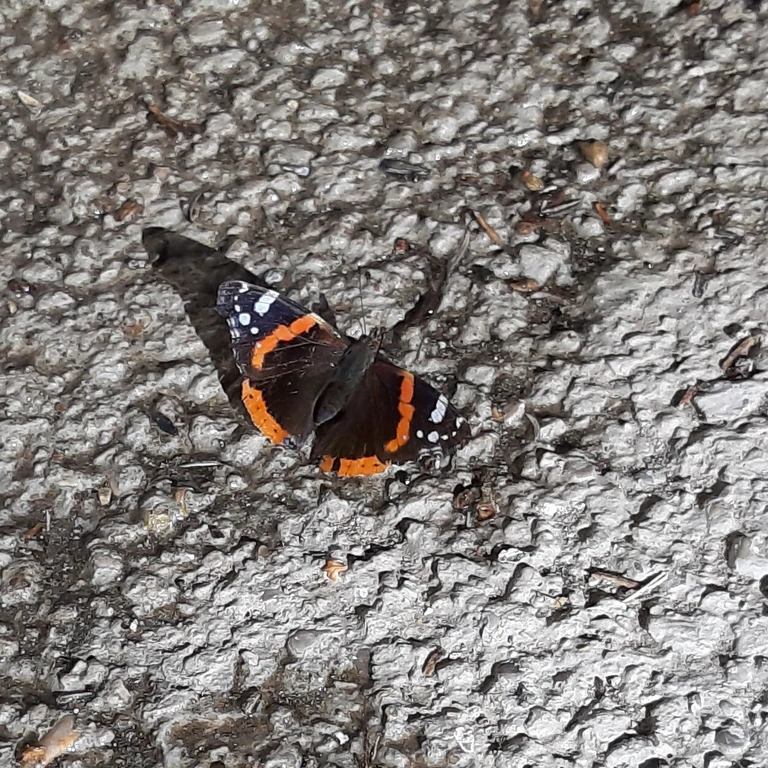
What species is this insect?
Vanessa atalanta
